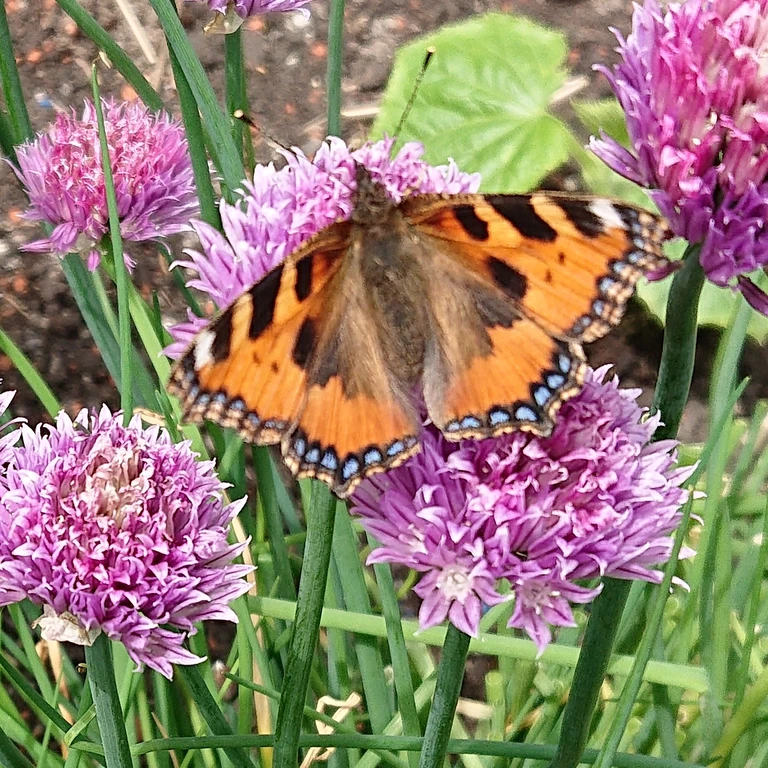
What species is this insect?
Aglais urticae
